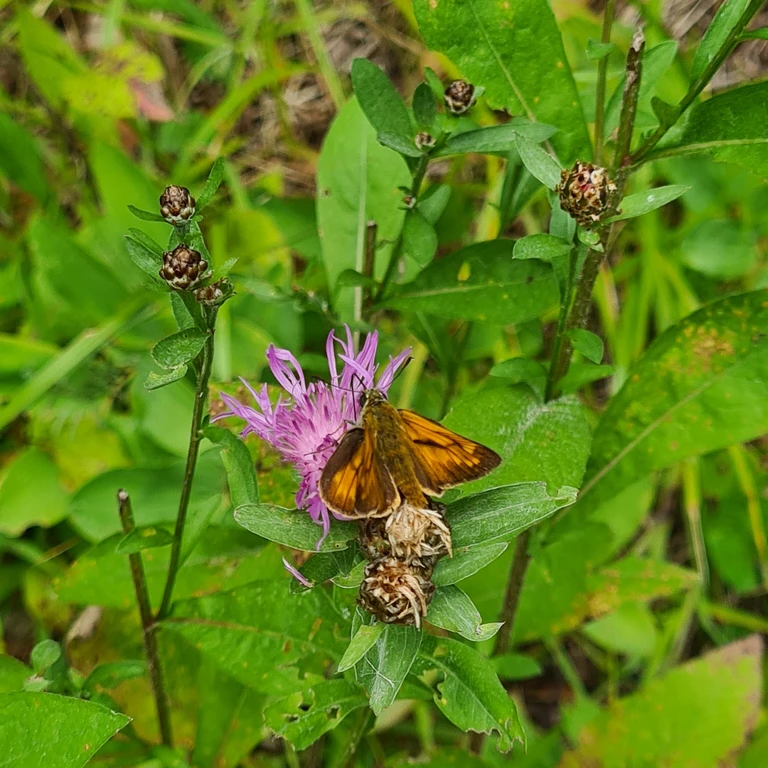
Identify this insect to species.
Ochlodes sylvanus (also Ochlodes venata)
